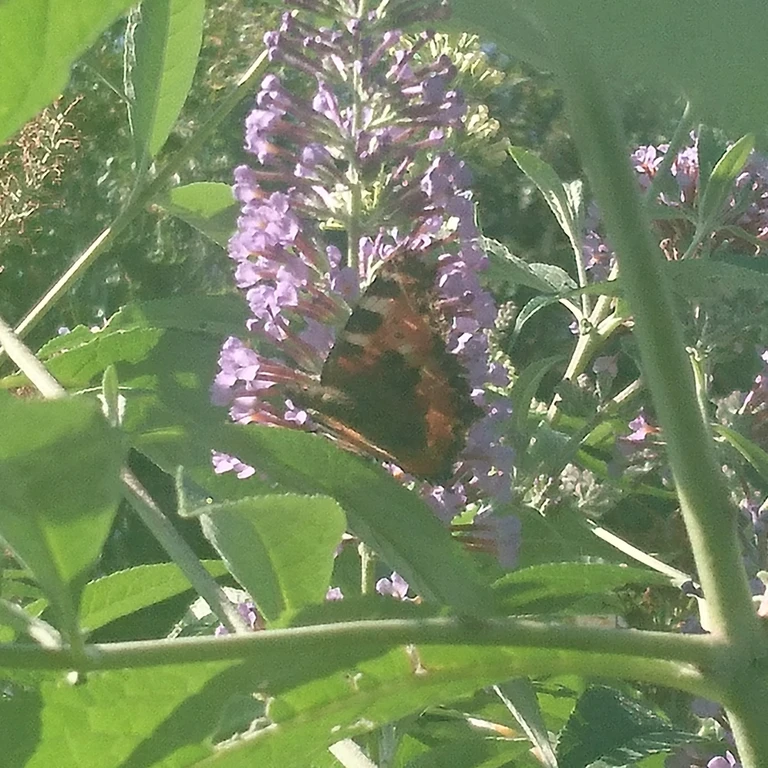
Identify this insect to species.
Aglais urticae
